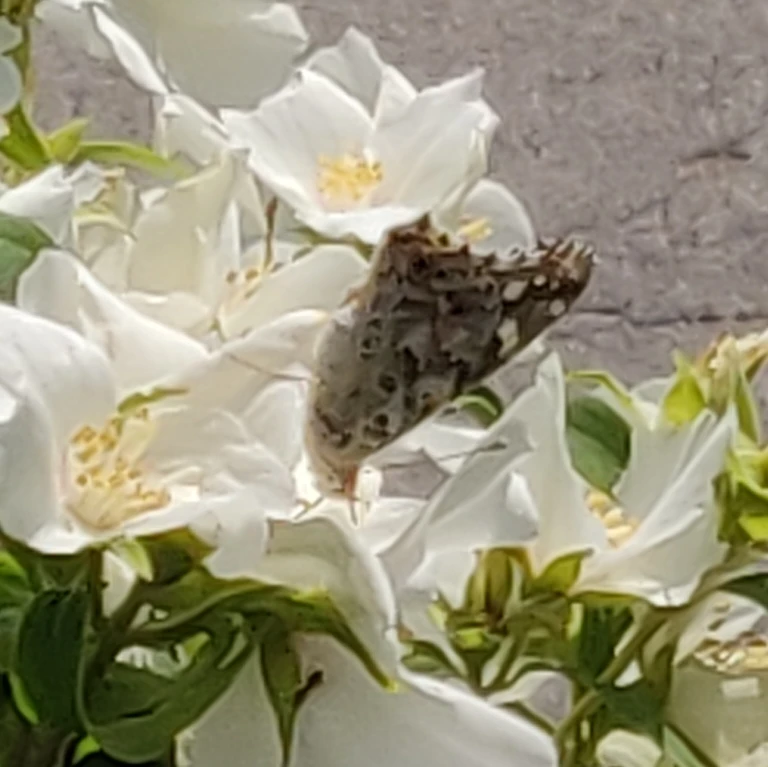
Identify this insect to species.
Vanessa cardui
